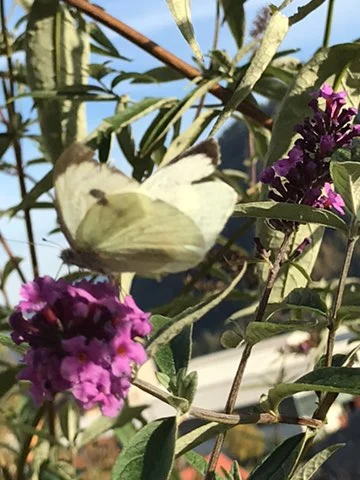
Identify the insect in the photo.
Pieris brassicae
